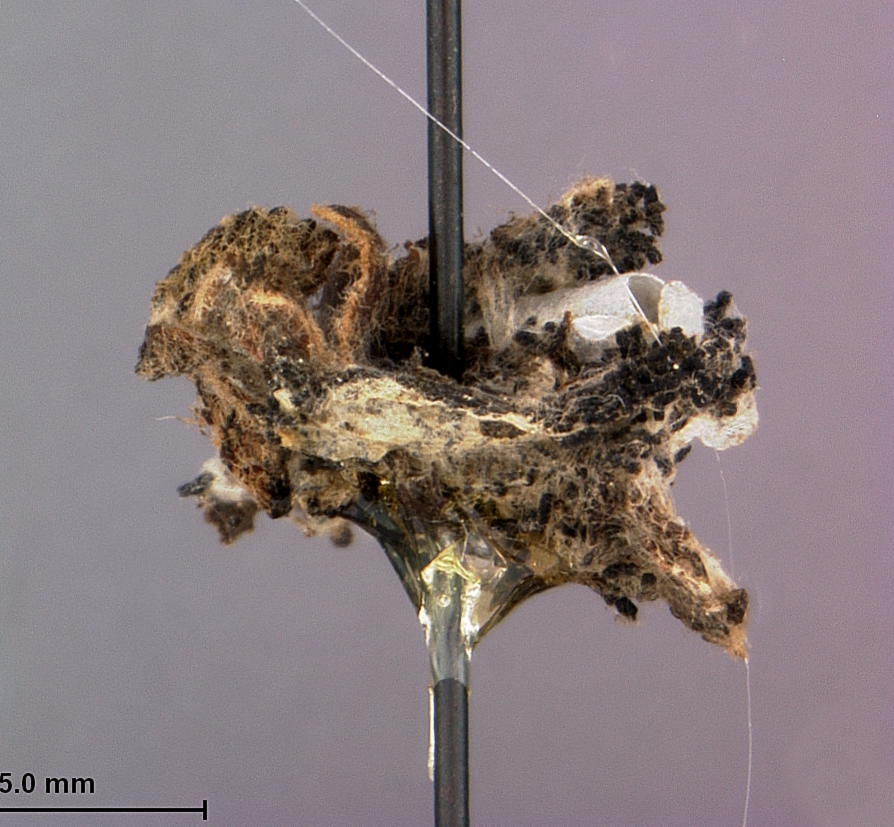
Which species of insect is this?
Apanteles baldufi
